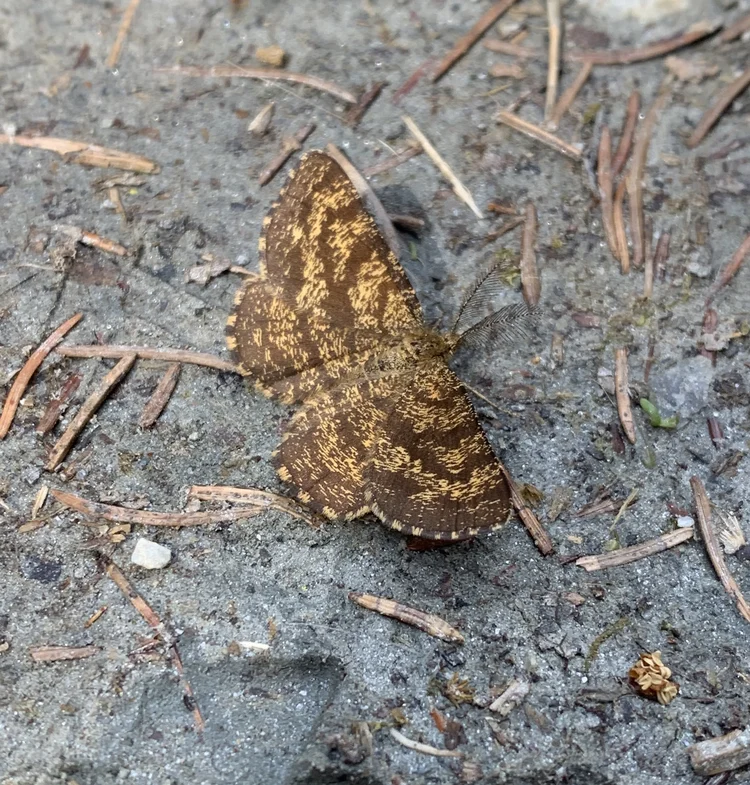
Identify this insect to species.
Ematurga atomaria
